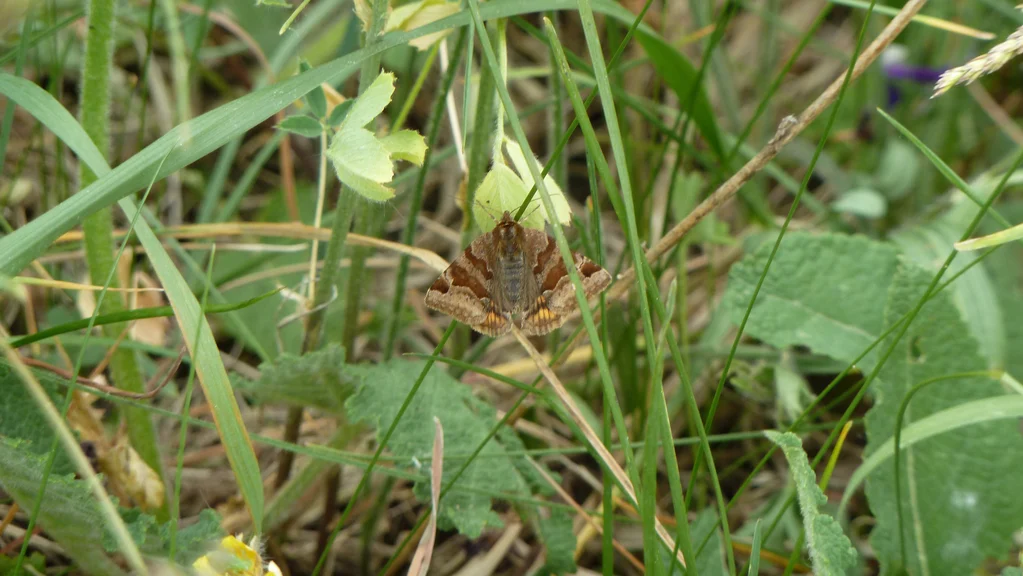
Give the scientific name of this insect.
Euclidia glyphica
